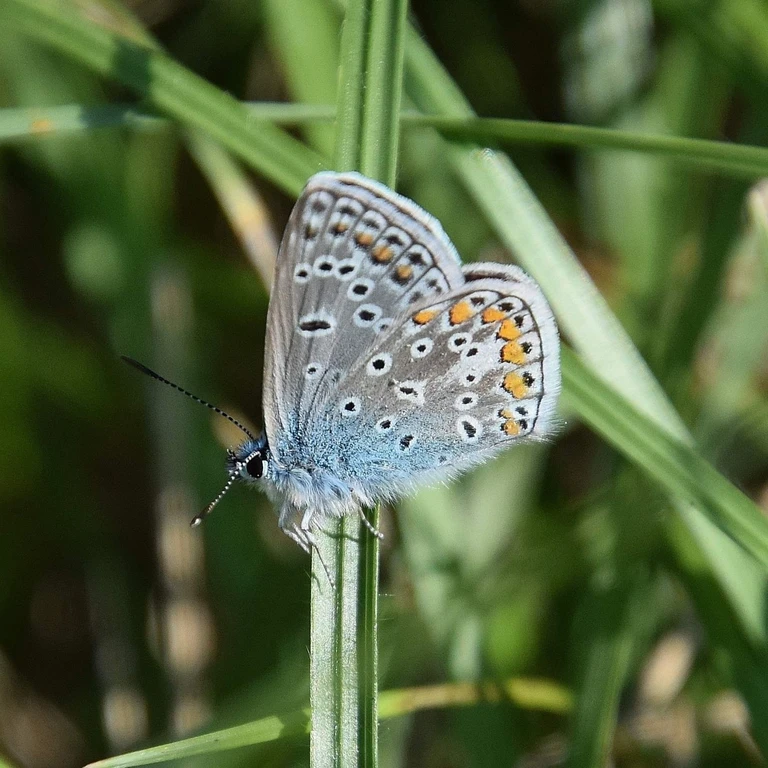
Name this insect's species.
Polyommatus icarus
